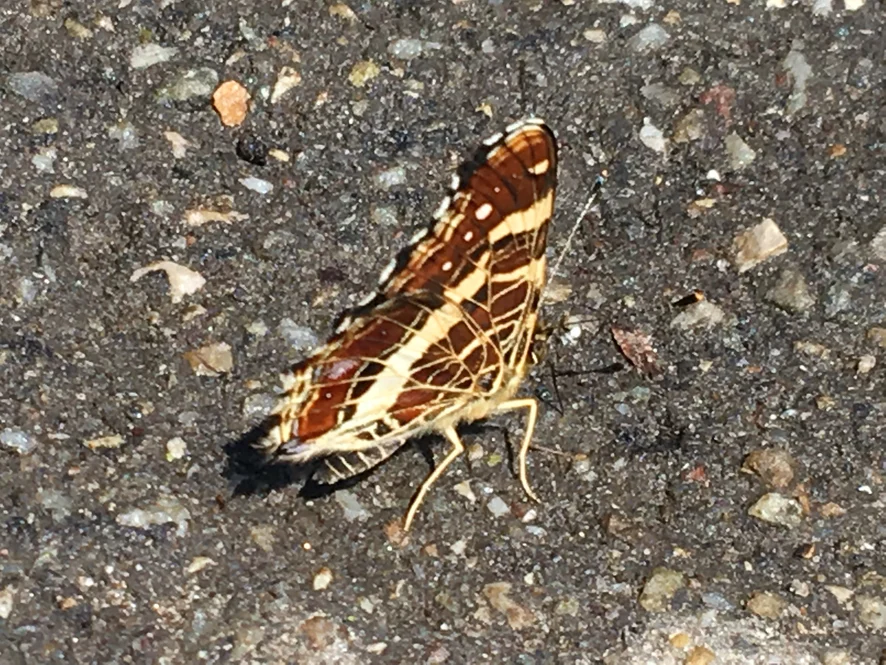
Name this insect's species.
Araschnia levana
